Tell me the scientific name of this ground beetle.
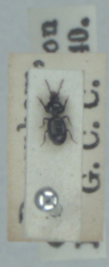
Dyschirius globosus
